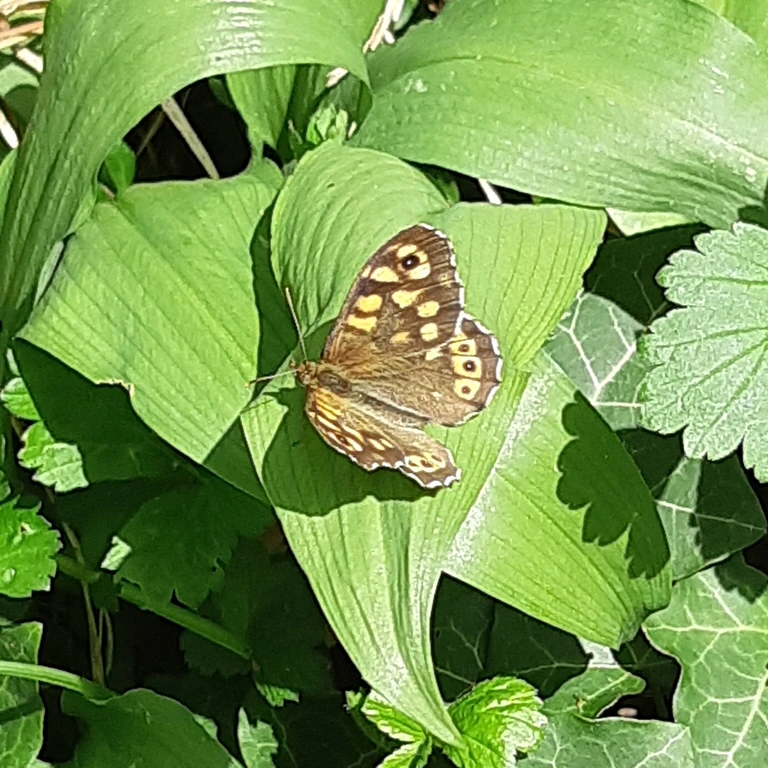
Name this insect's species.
Pararge aegeria
